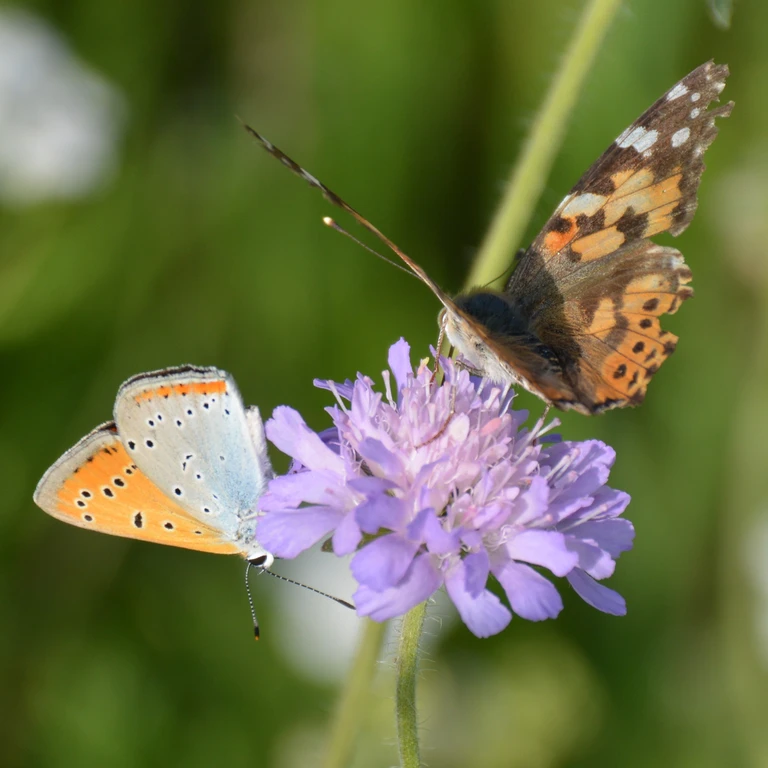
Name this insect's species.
Lycaena dispar
